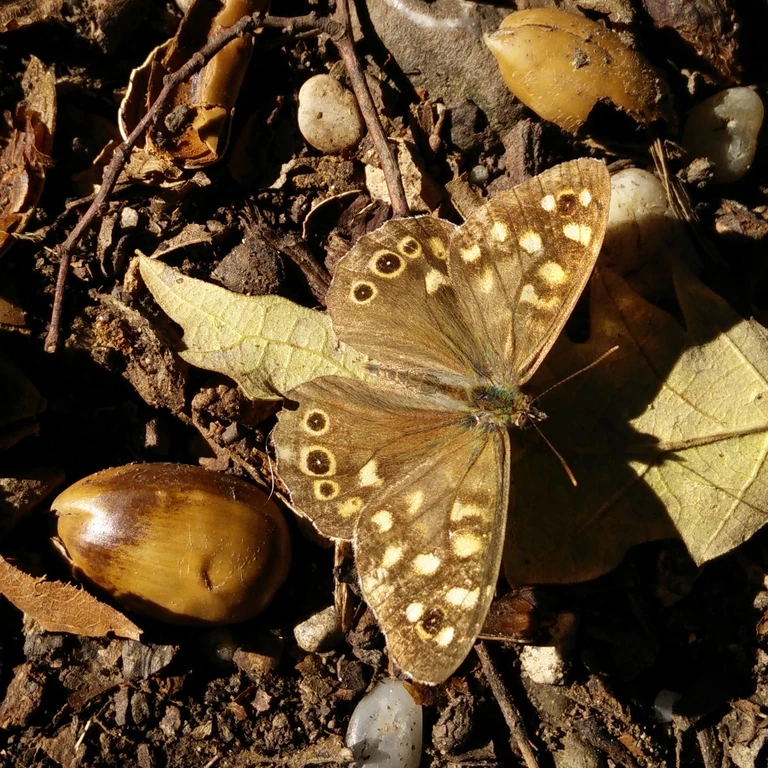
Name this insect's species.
Pararge aegeria
